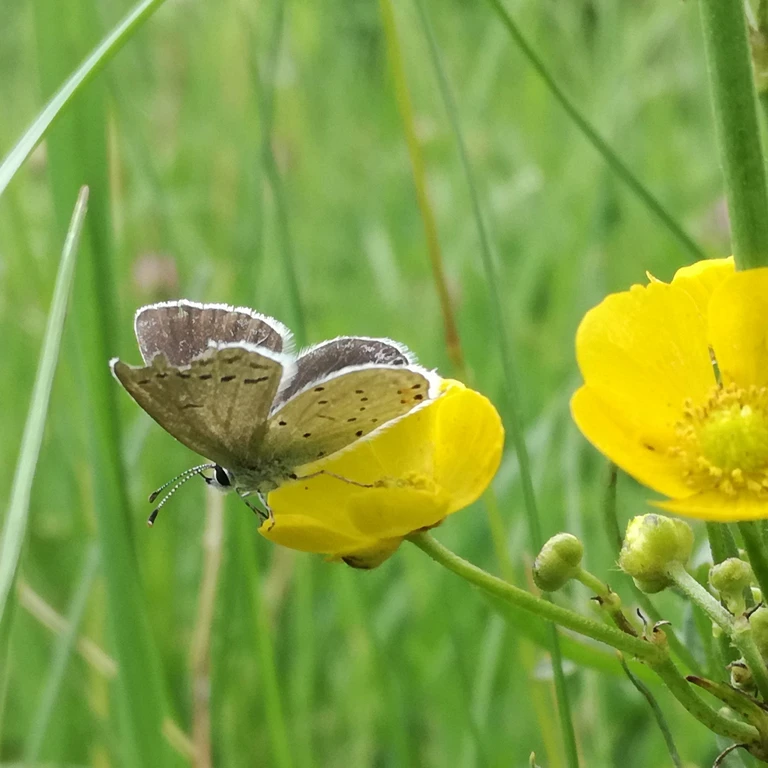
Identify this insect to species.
Cupido argiades (also Elkalyce argiades)
